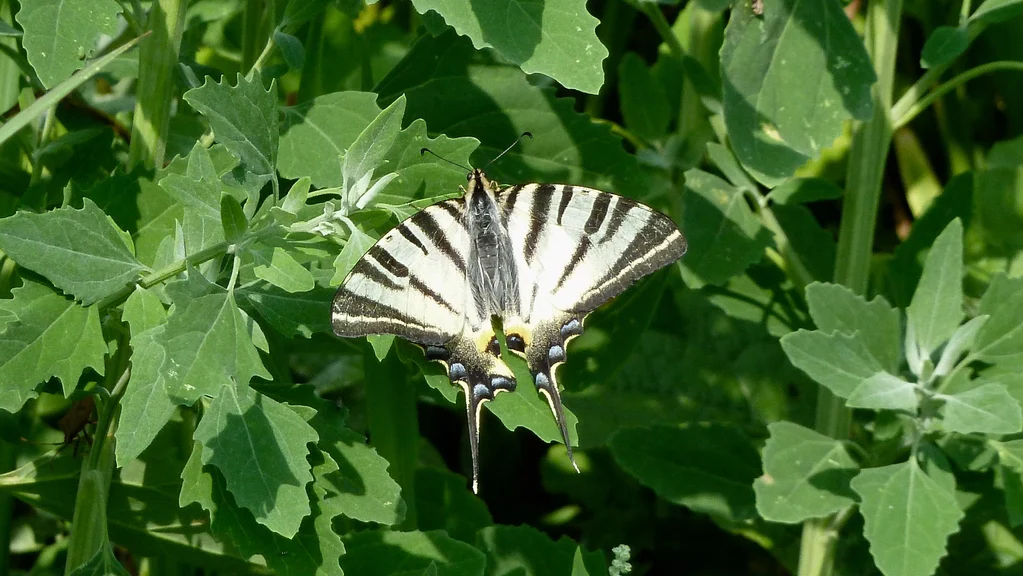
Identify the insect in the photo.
Iphiclides podalirius
